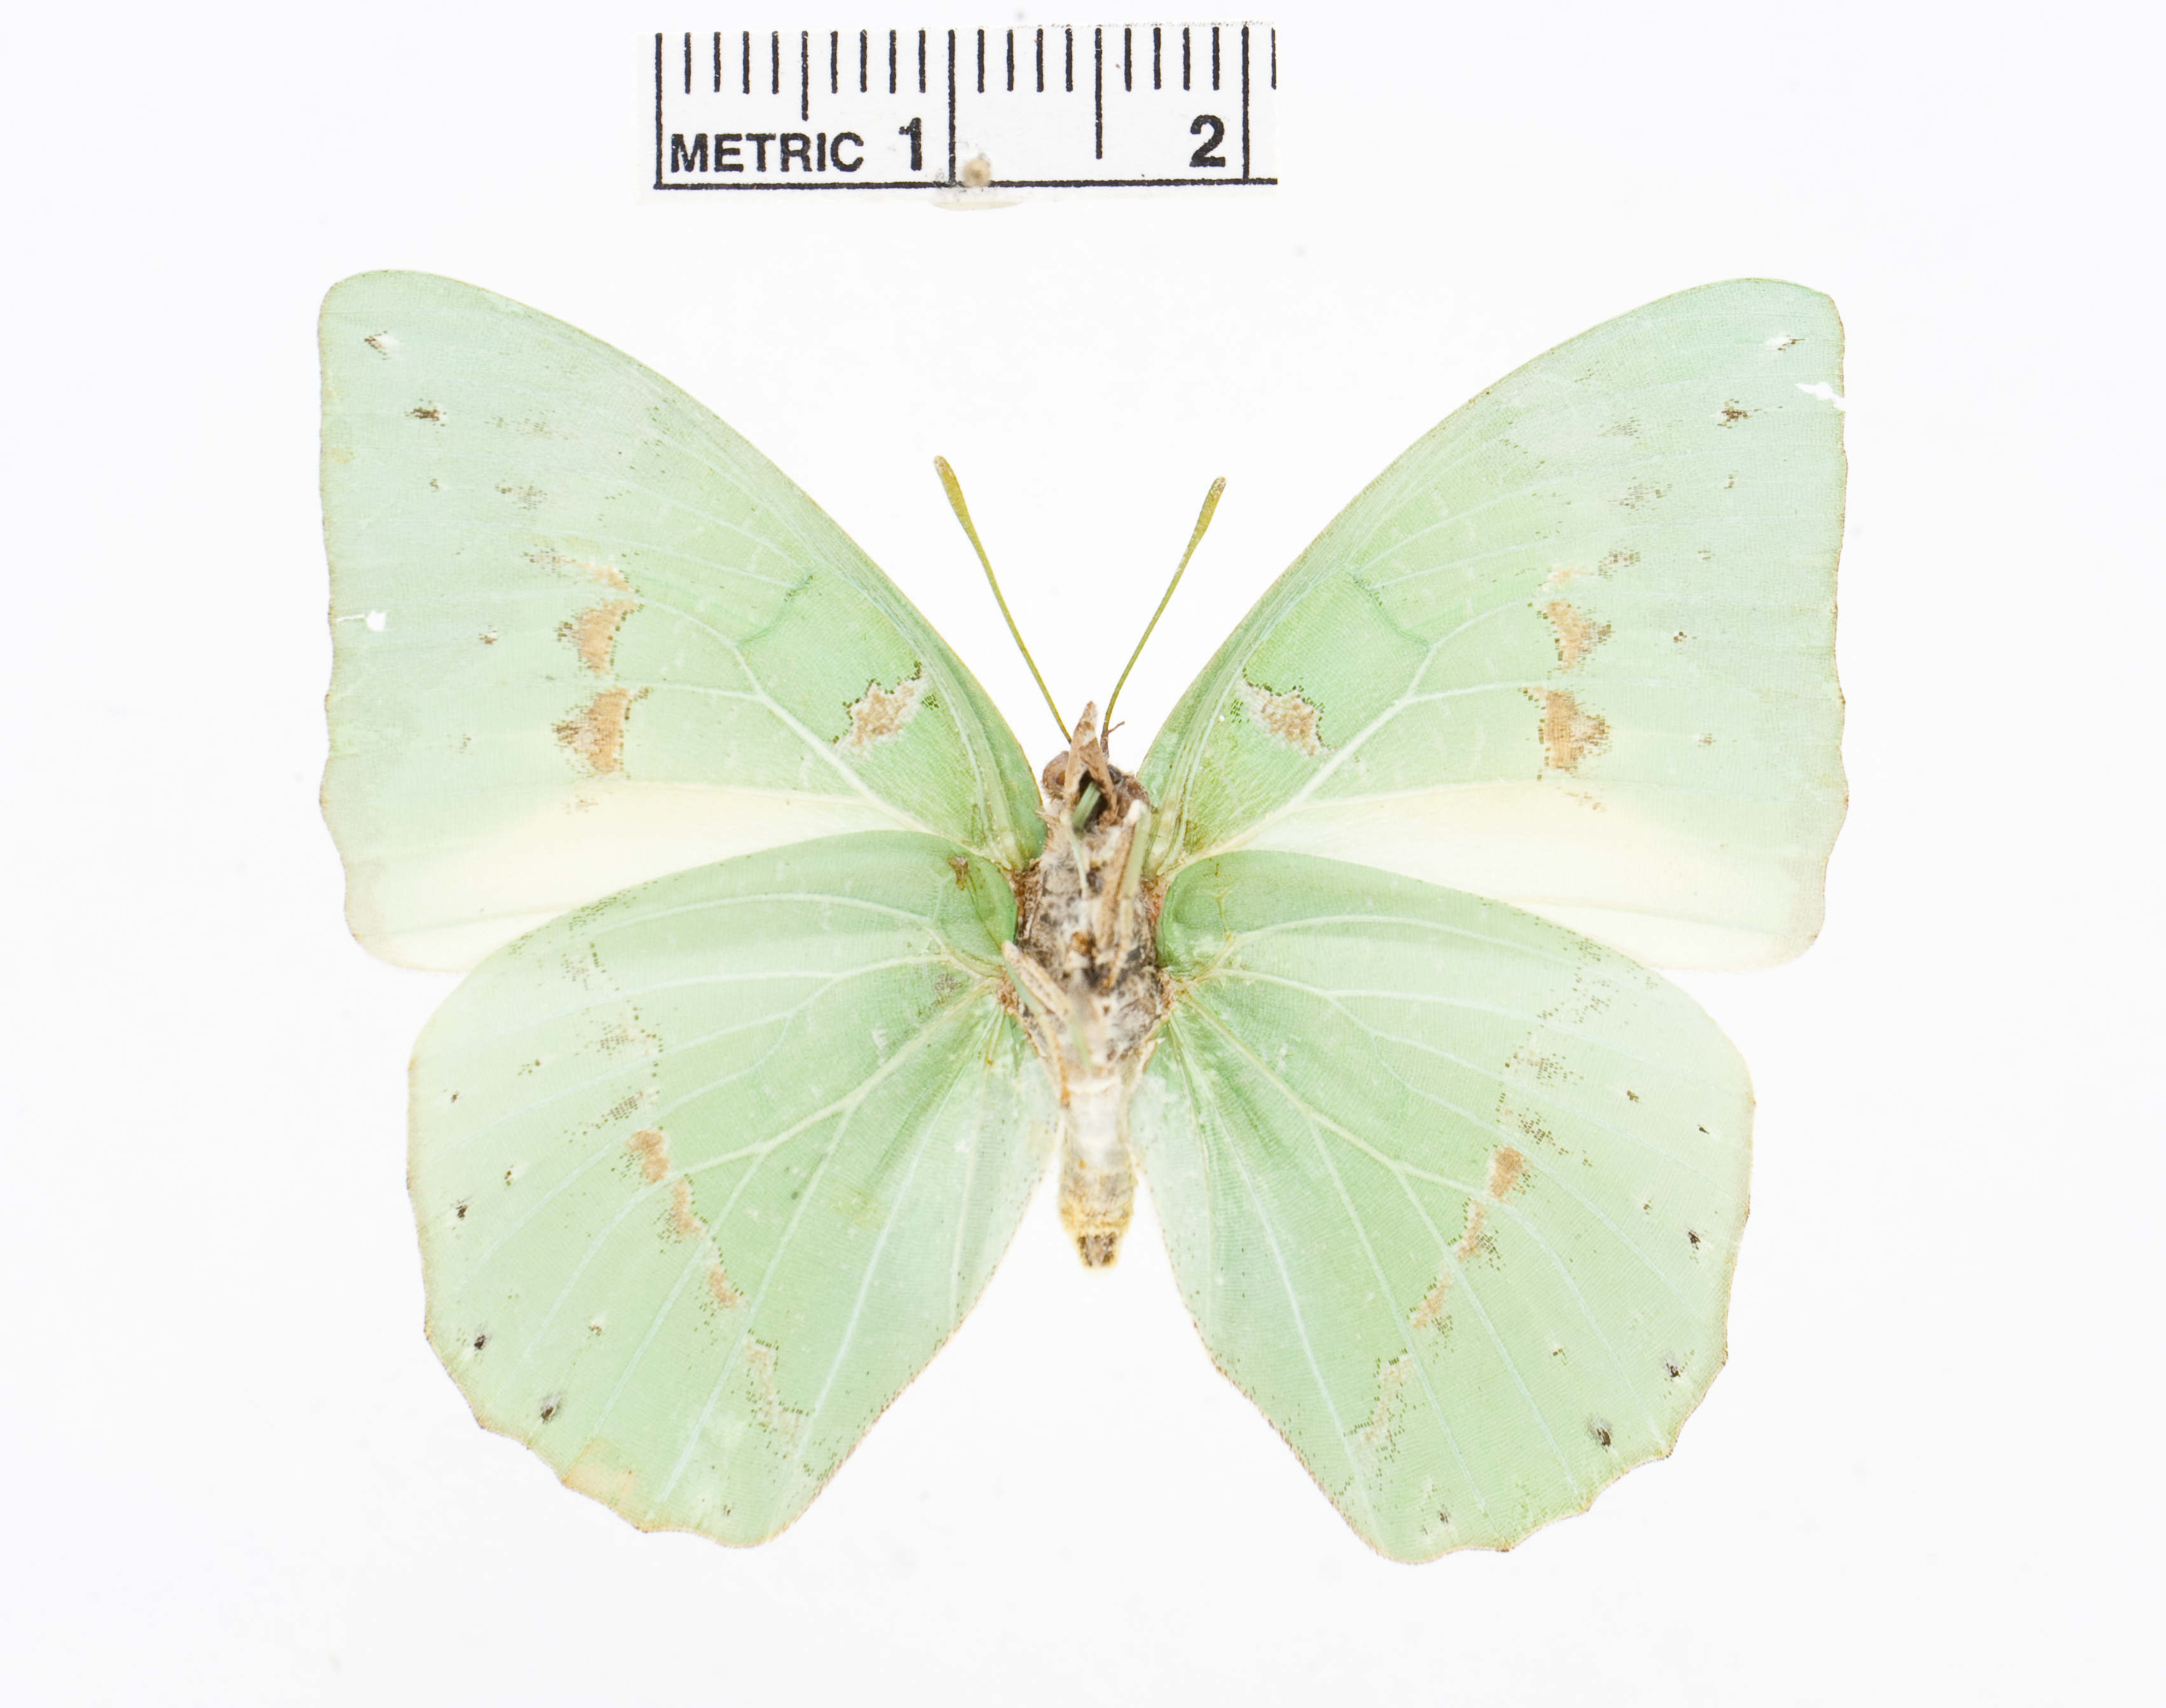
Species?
Charaxes dilutus
